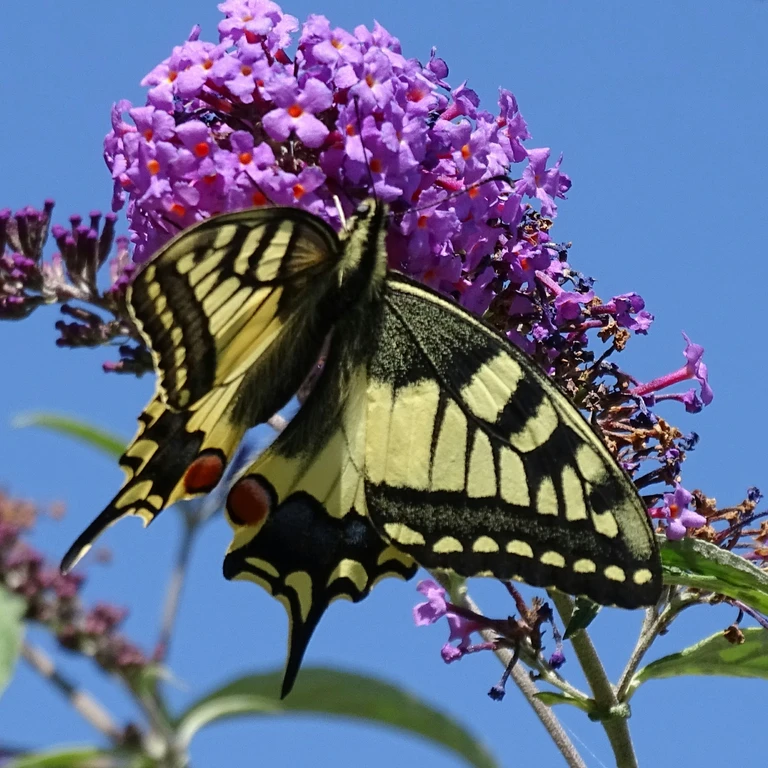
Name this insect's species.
Papilio machaon
